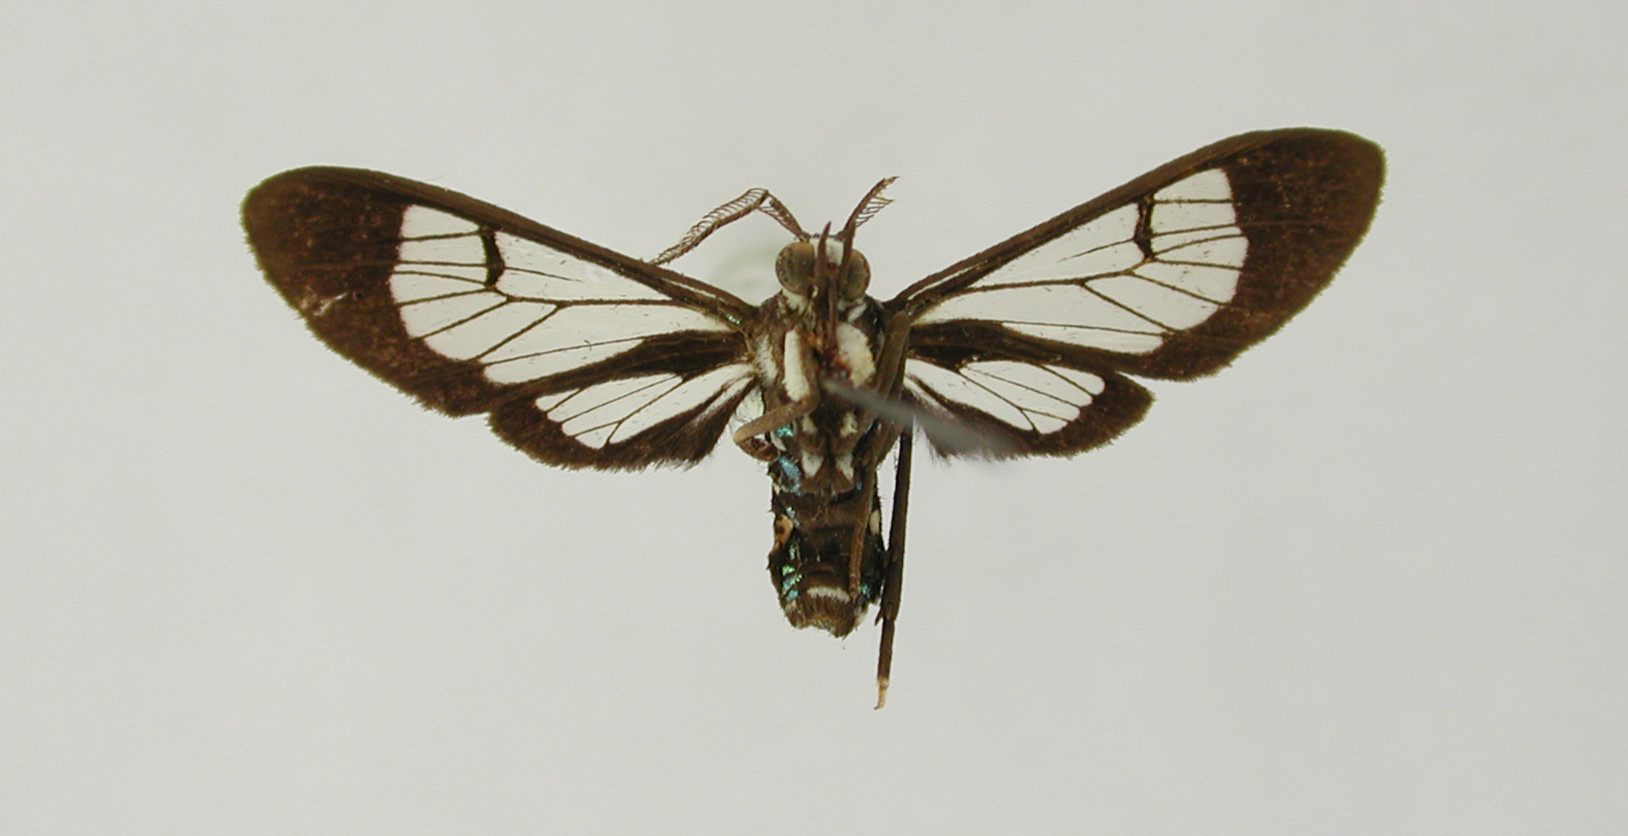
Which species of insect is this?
Xanthyda anaxantha
